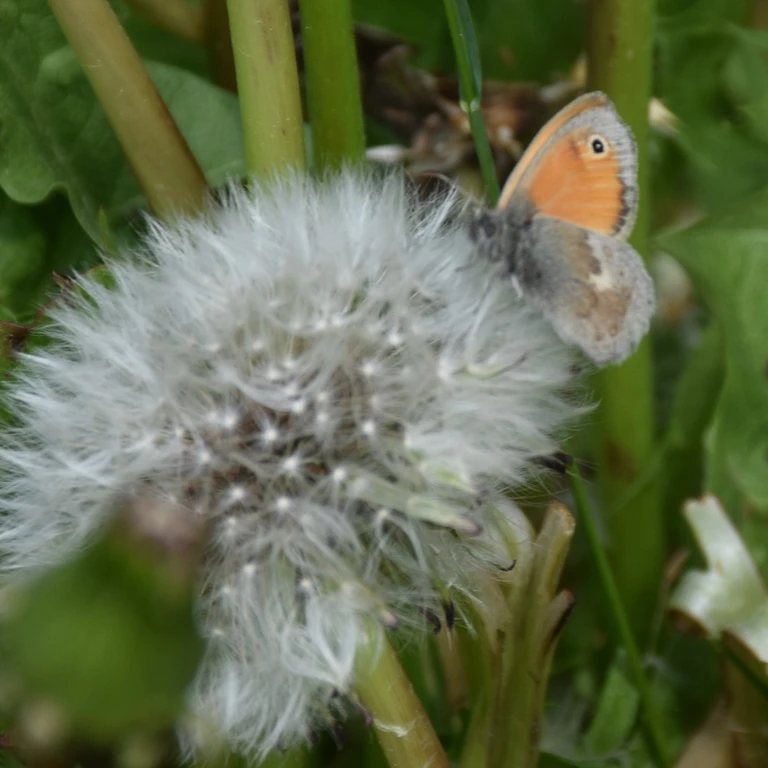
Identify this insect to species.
Coenonympha pamphilus
